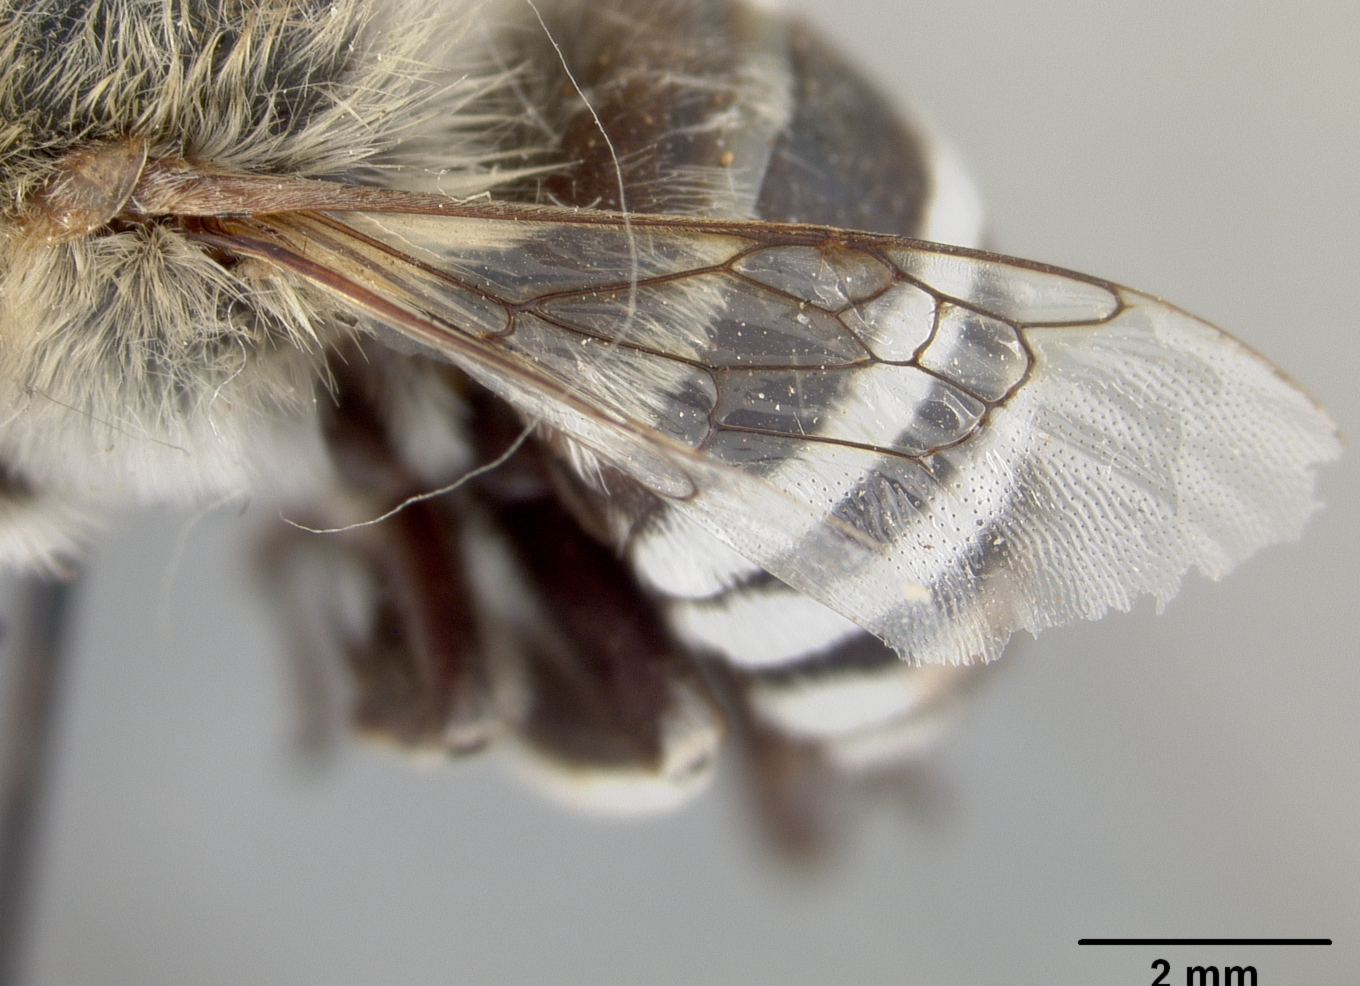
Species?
Anthophora quadrifasciata
